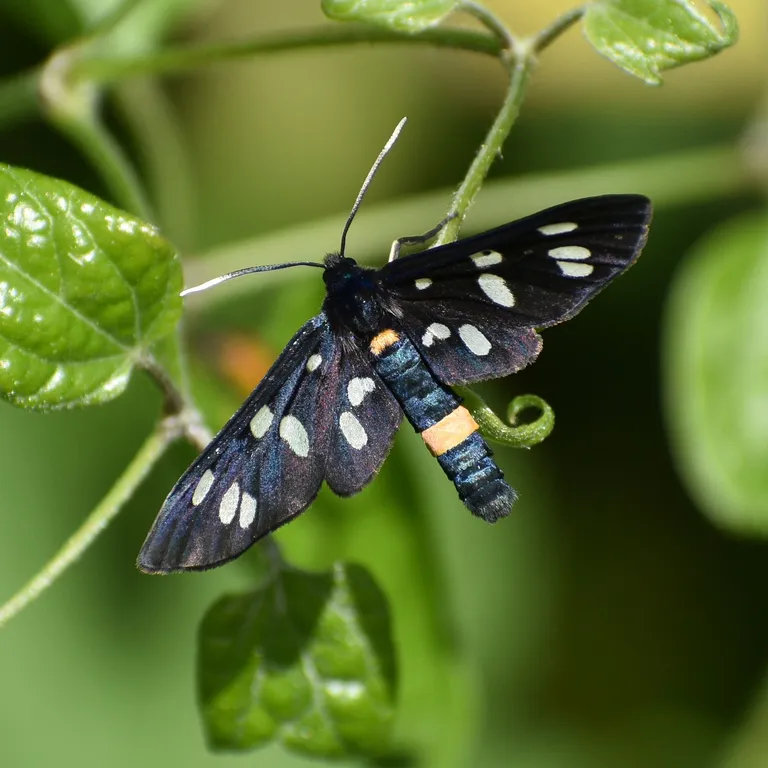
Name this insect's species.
Amata phegea
